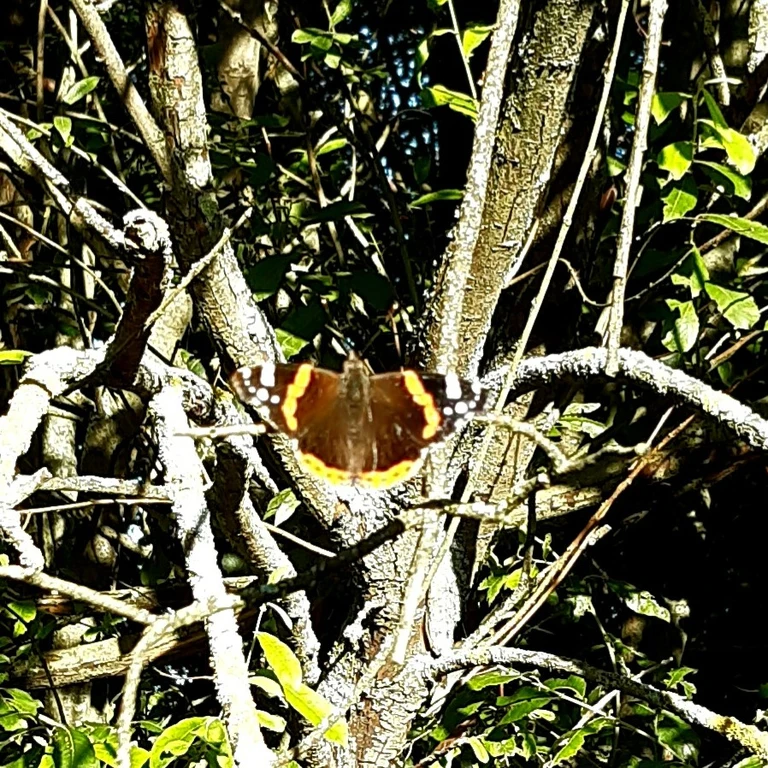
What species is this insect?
Vanessa atalanta
